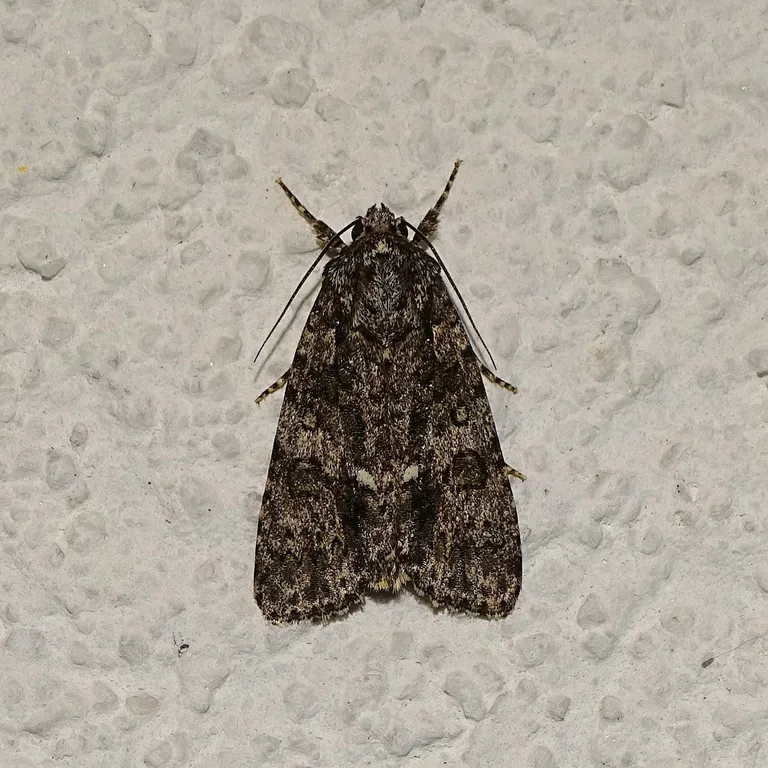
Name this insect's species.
Acronicta rumicis
